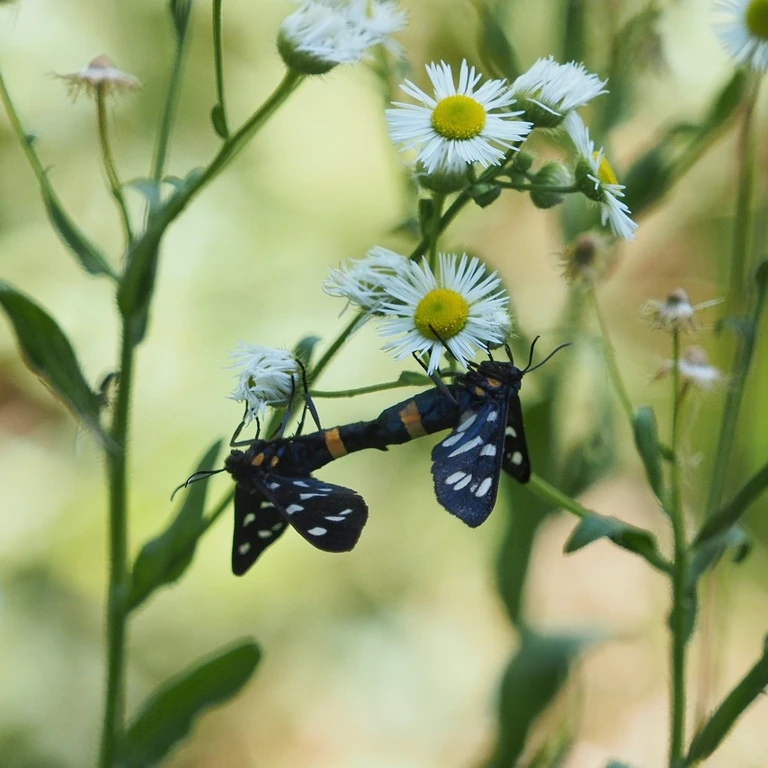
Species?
Amata phegea
